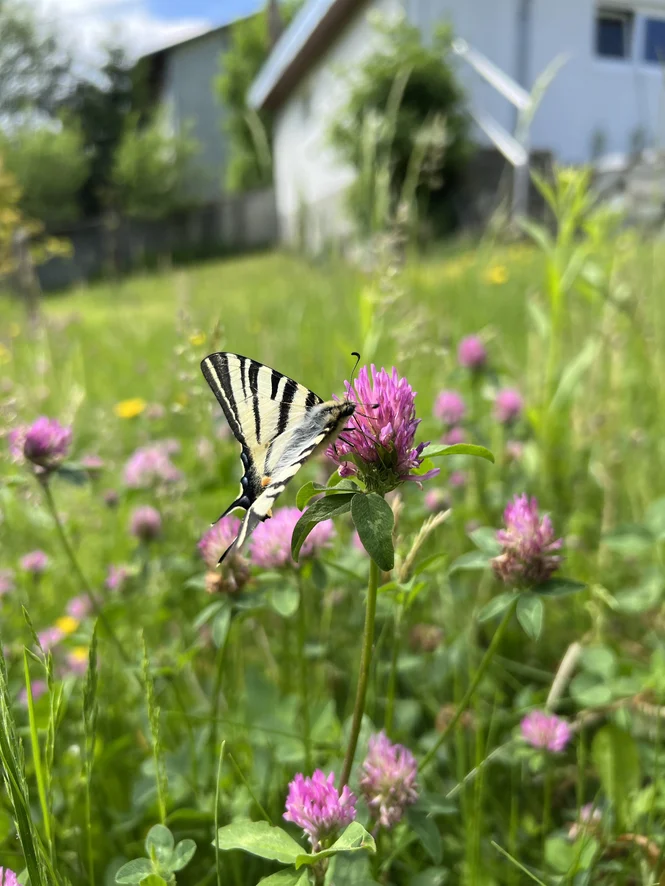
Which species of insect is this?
Iphiclides podalirius
